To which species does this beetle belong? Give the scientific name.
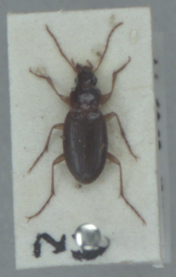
Calathus mollis
